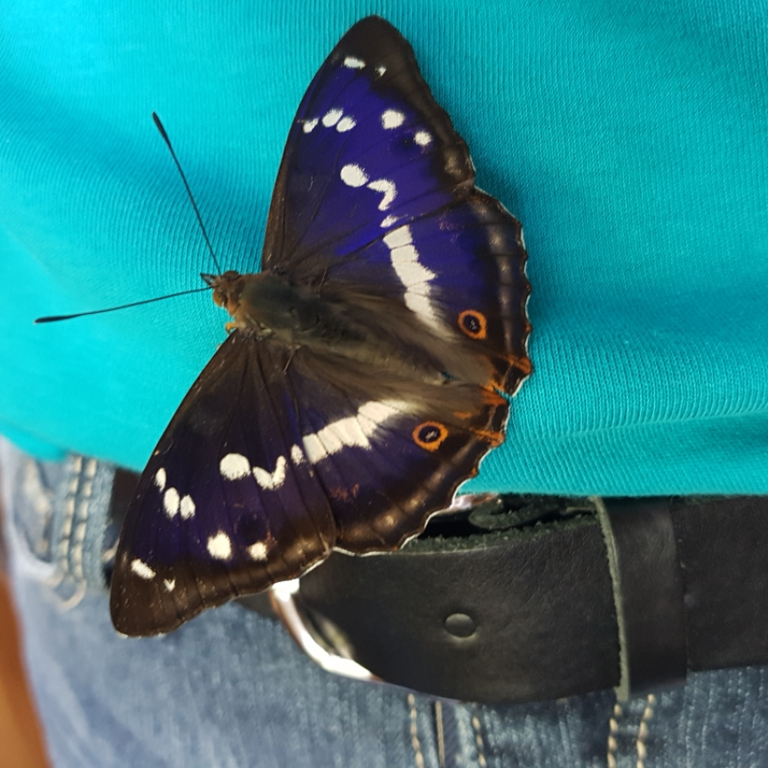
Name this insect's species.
Apatura iris
